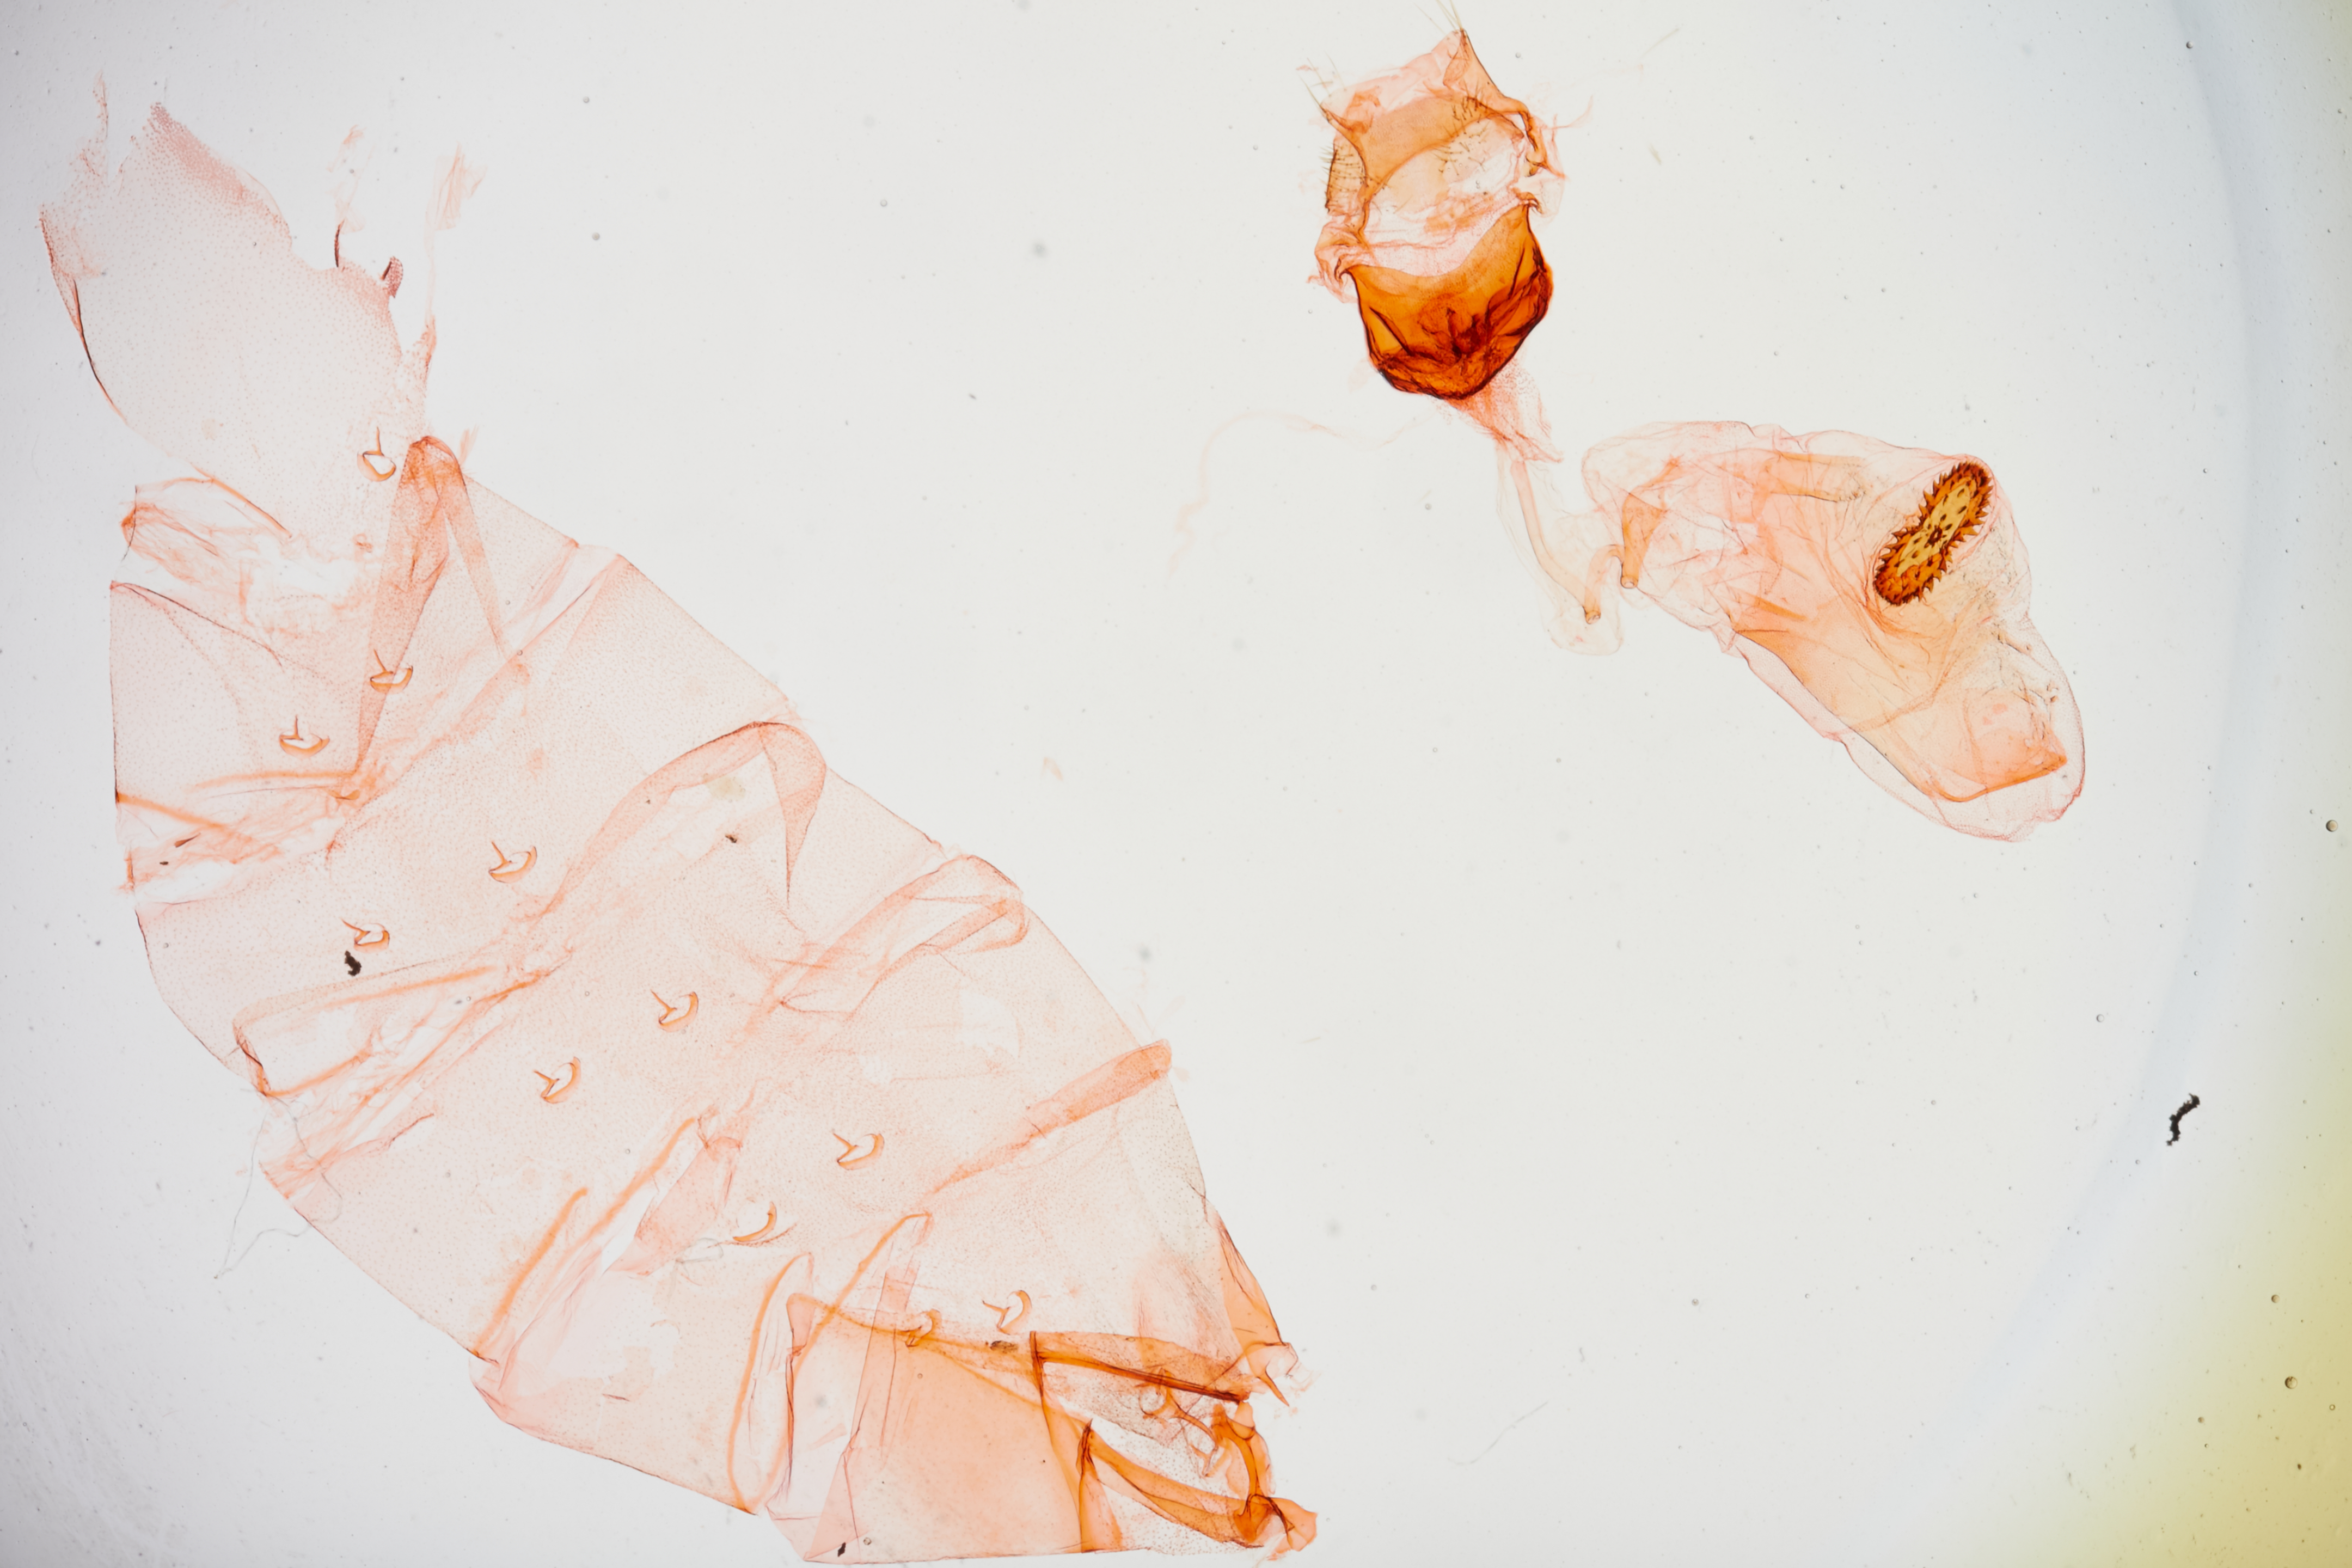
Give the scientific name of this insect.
Stenoma venatum (also Antaeotricha venatum)
